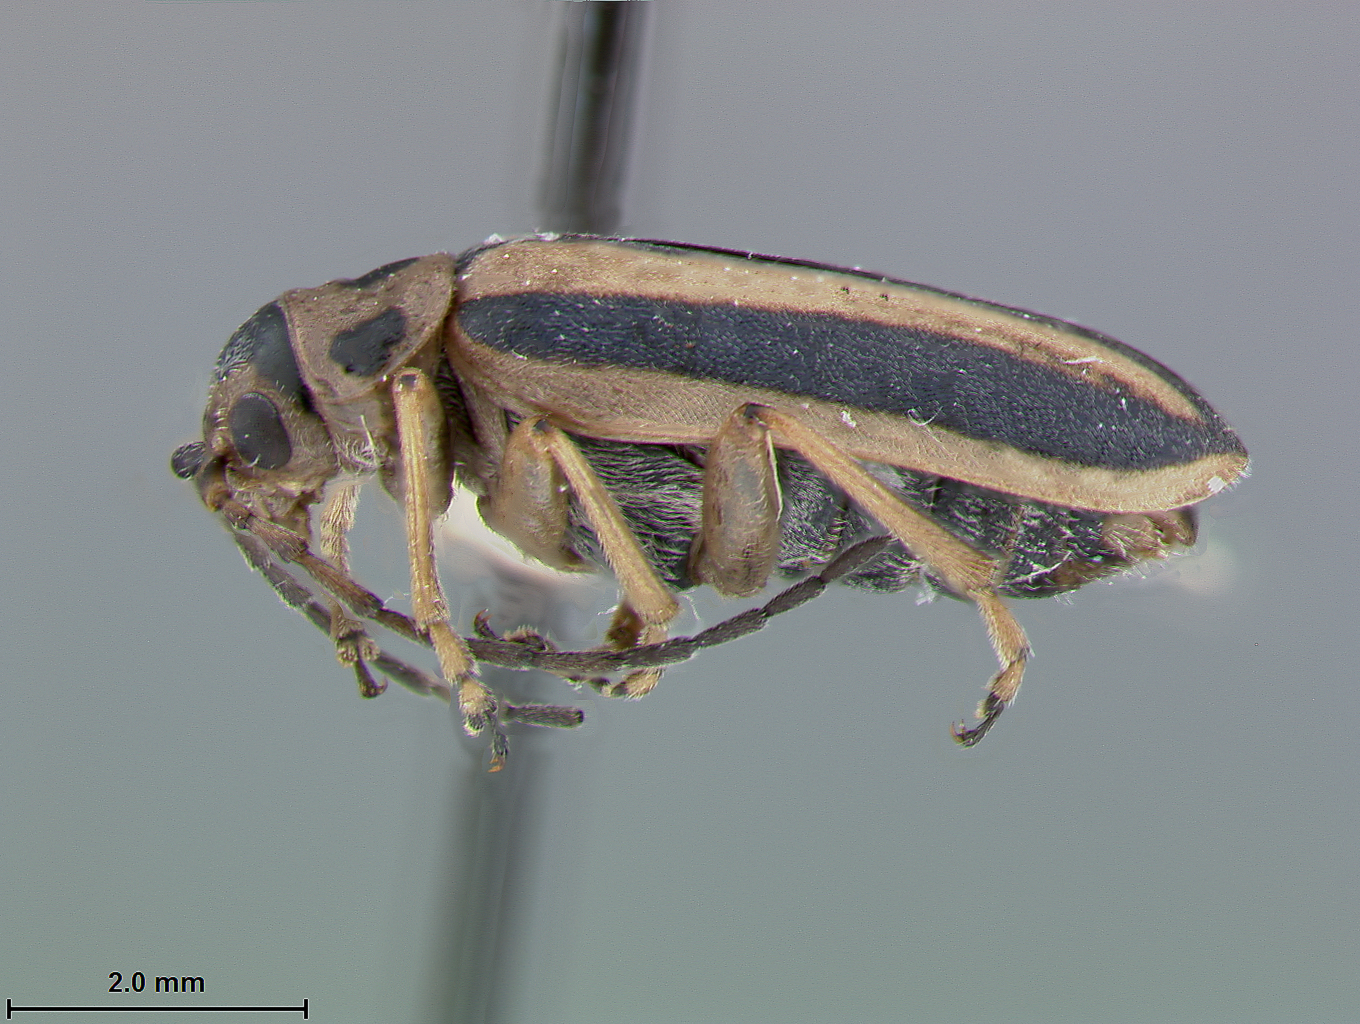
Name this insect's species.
Trirhabda nigriventris
